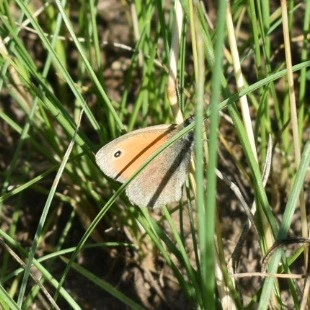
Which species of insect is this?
Coenonympha pamphilus
